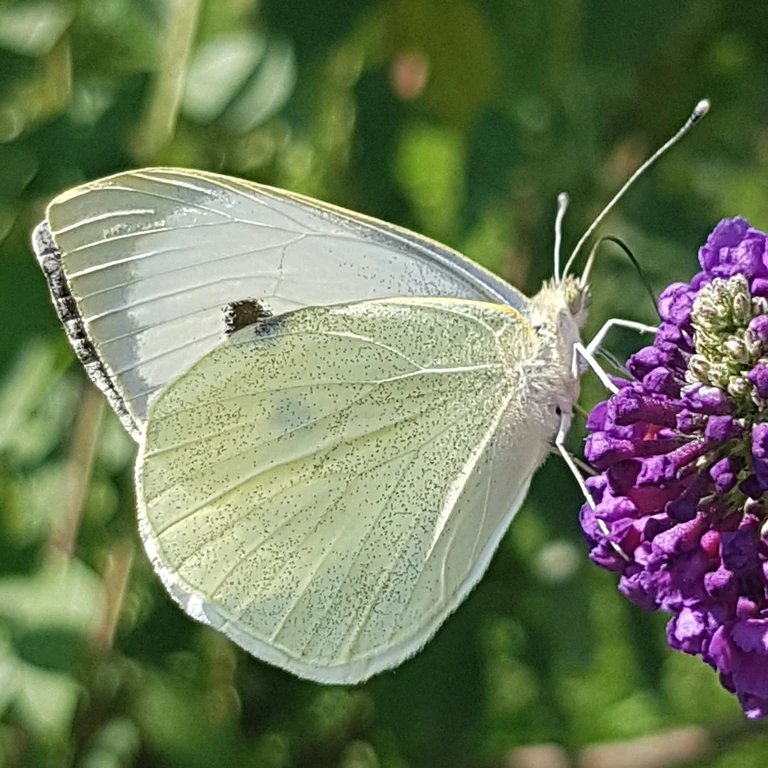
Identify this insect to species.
Pieris brassicae
